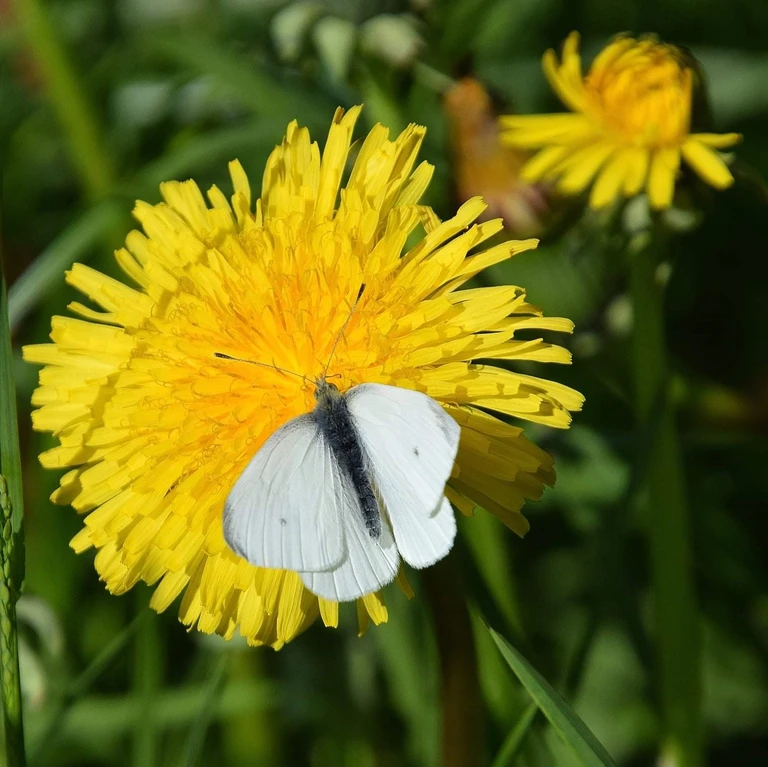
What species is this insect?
Pieris rapae
